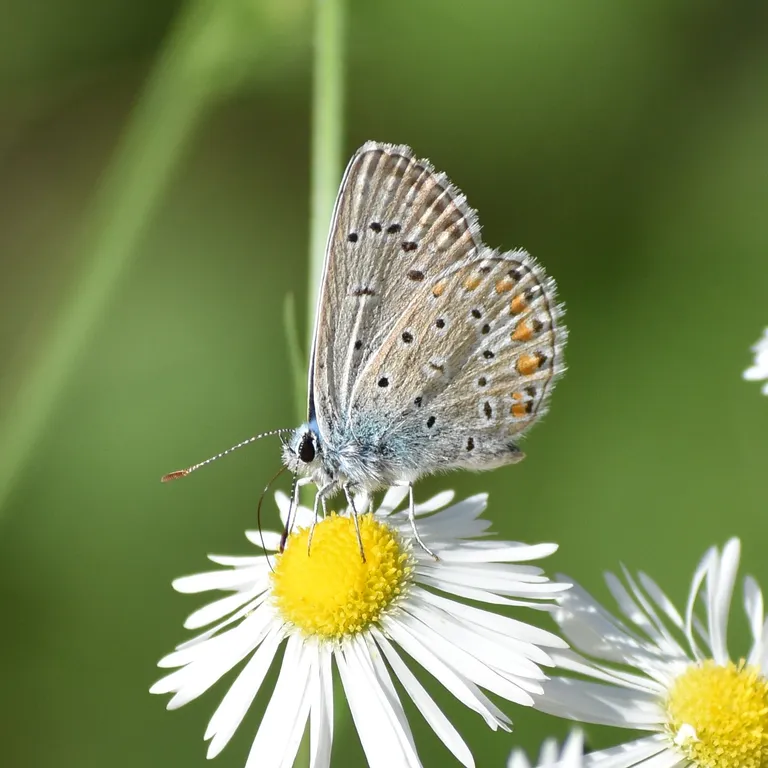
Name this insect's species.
Polyommatus icarus
